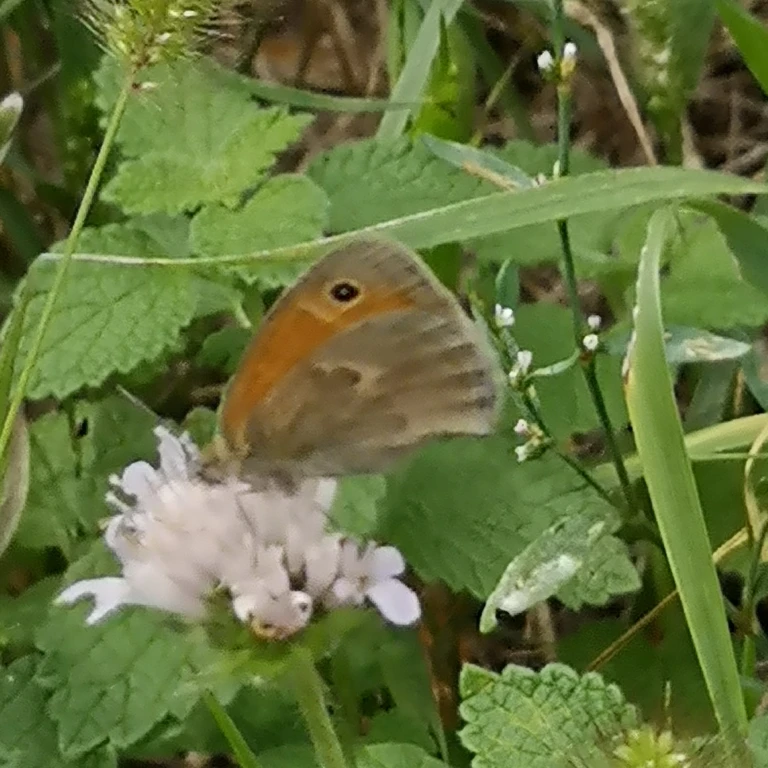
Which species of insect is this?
Coenonympha pamphilus
